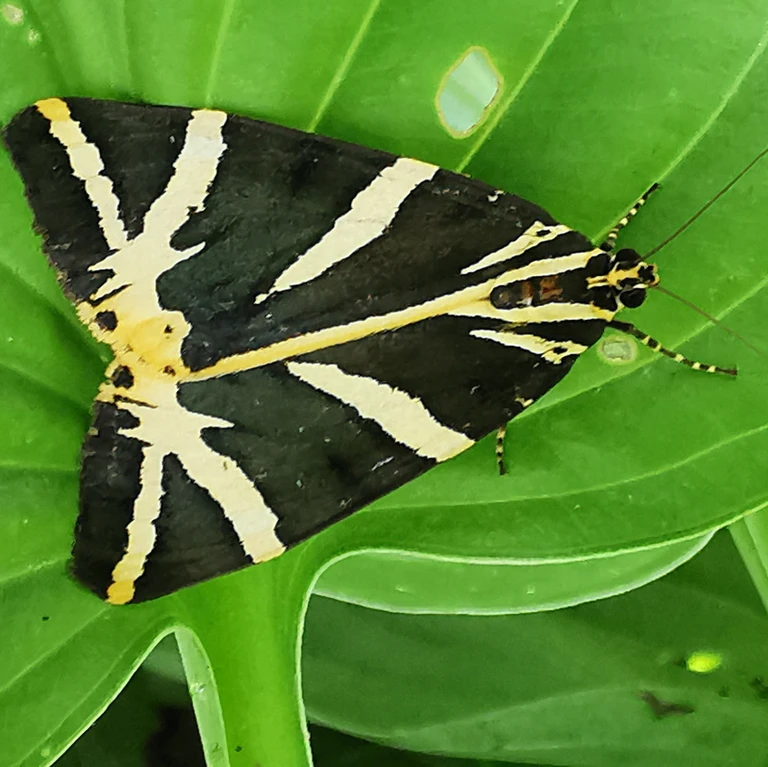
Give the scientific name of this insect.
Euplagia quadripunctaria
